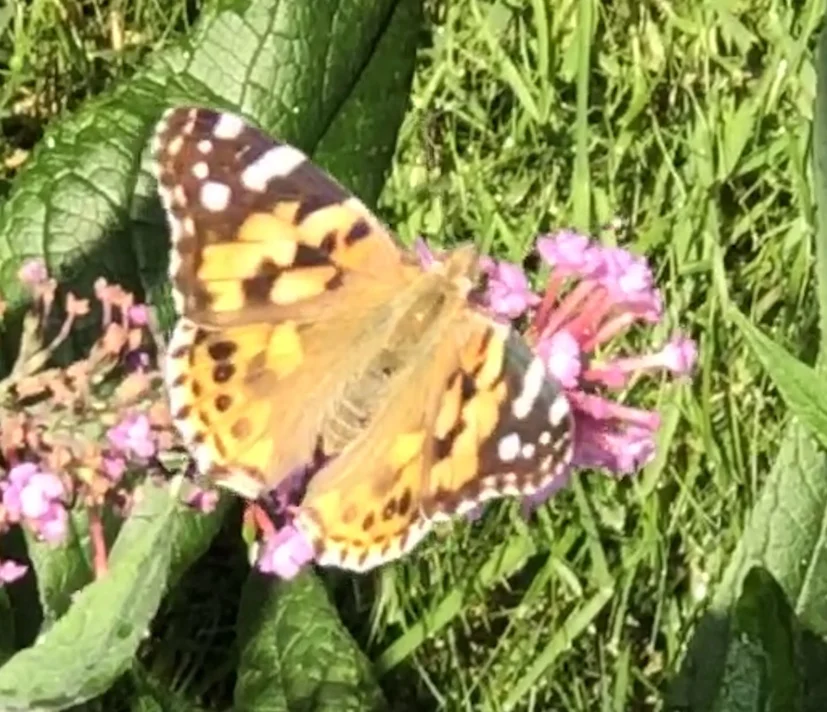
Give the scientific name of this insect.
Vanessa cardui
